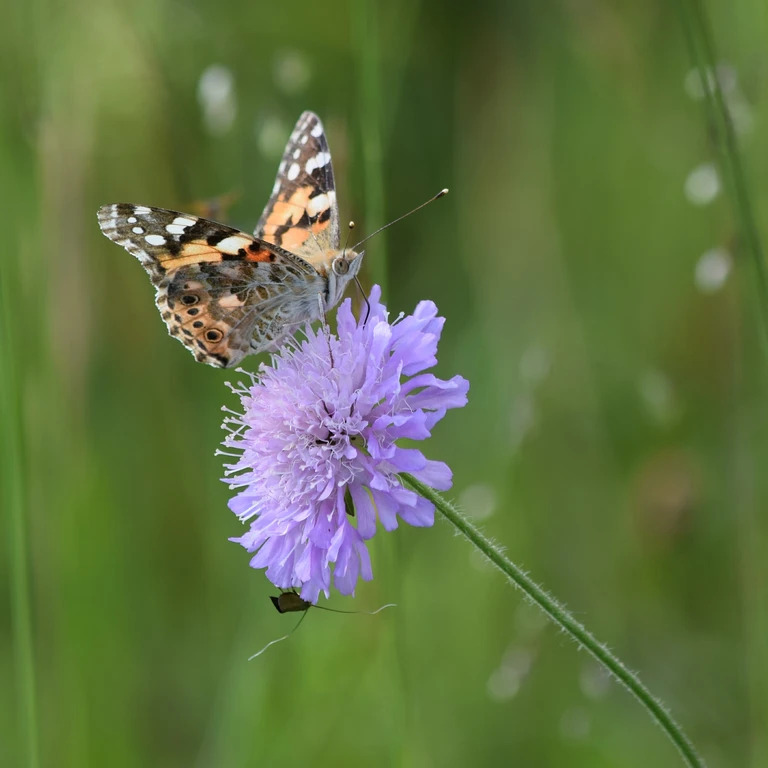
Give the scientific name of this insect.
Vanessa cardui
